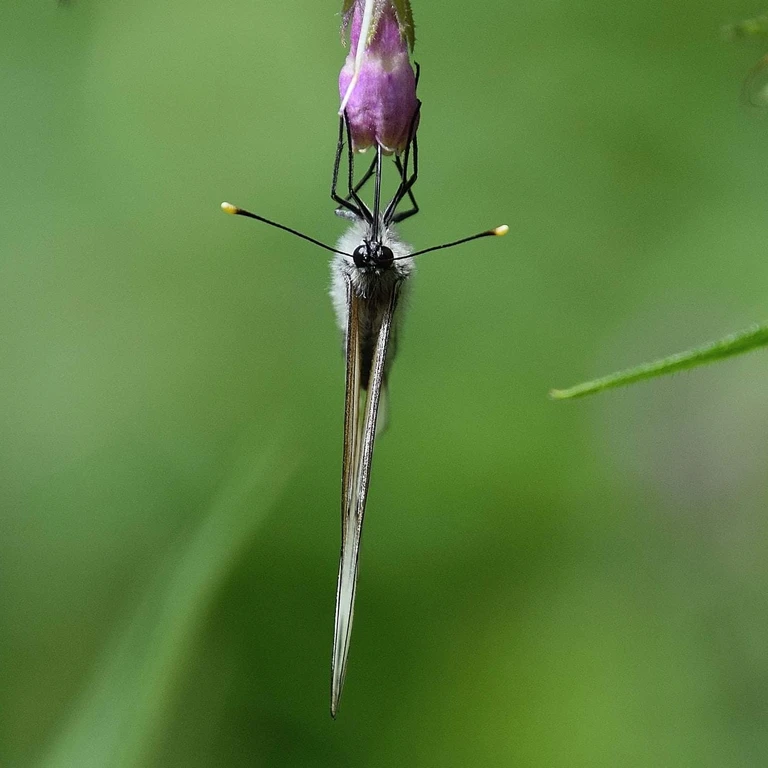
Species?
Aporia crataegi
